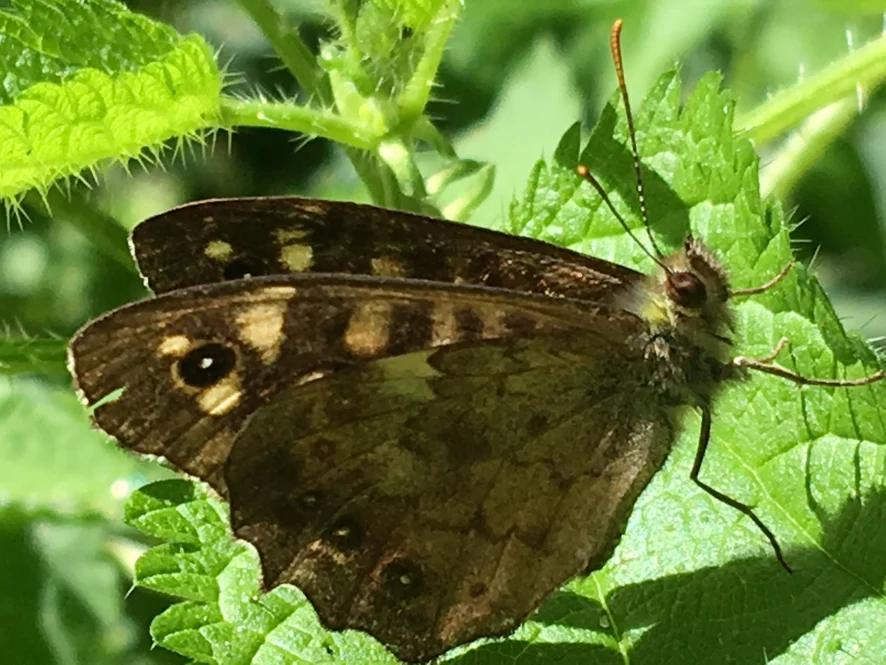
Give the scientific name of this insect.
Pararge aegeria
